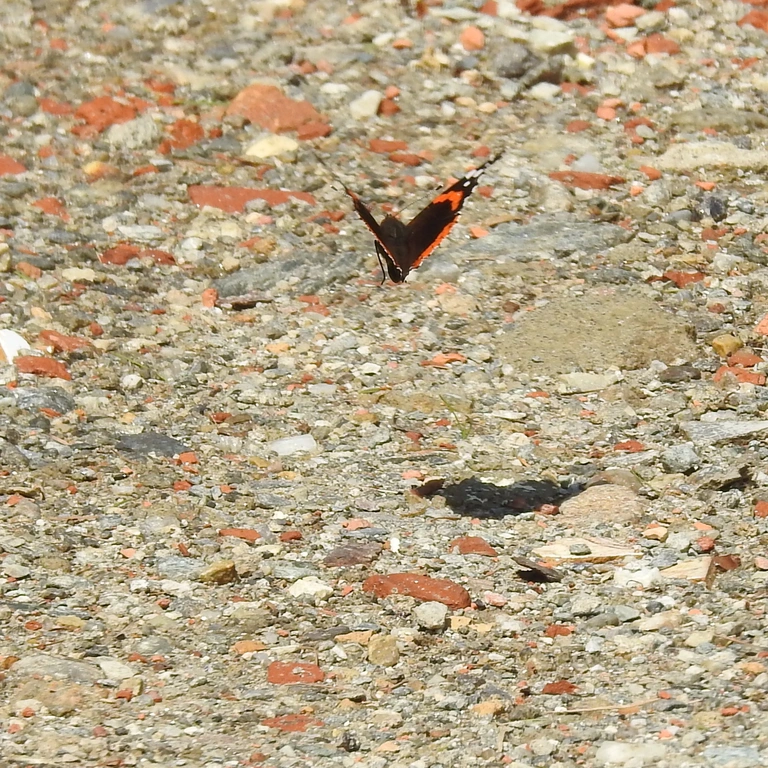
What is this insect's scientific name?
Vanessa atalanta
